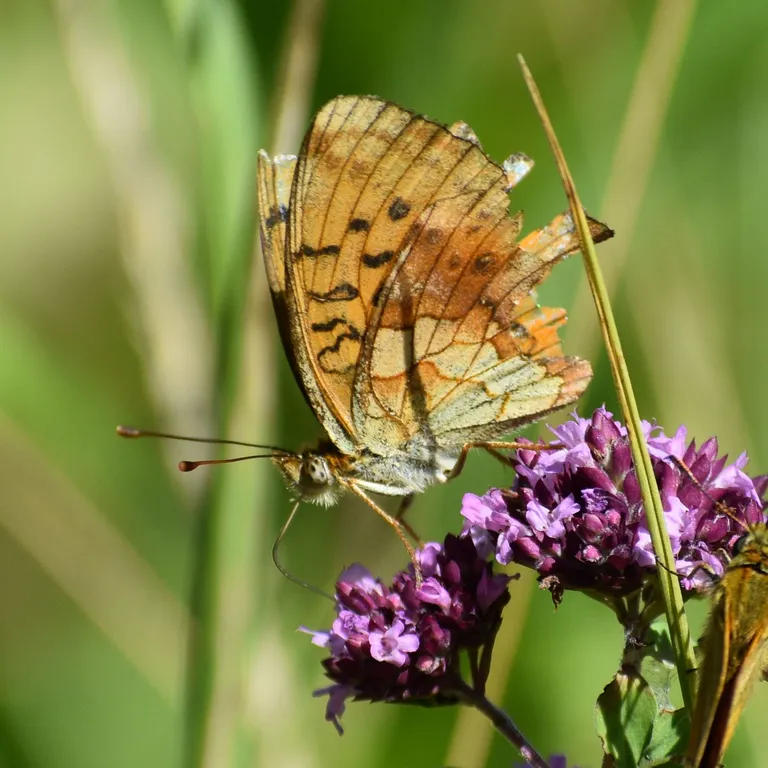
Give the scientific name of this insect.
Brenthis daphne
